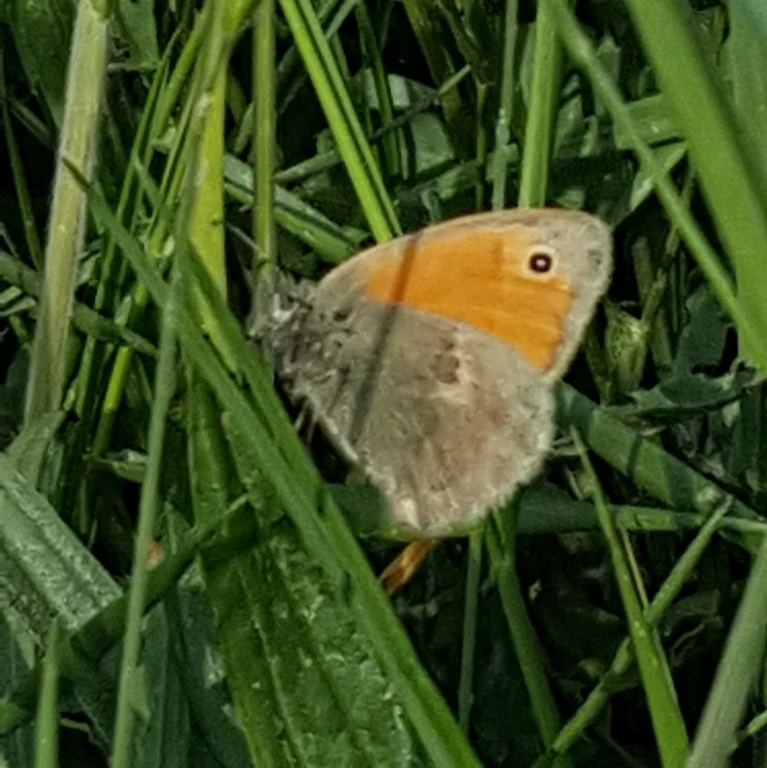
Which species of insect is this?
Coenonympha pamphilus
